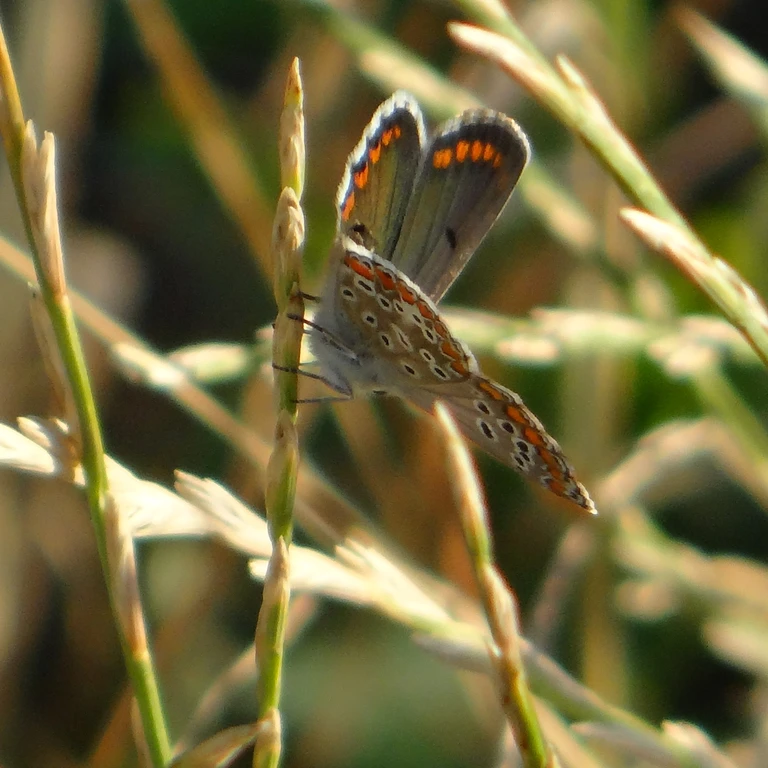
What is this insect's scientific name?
Aricia agestis/artaxerxes
